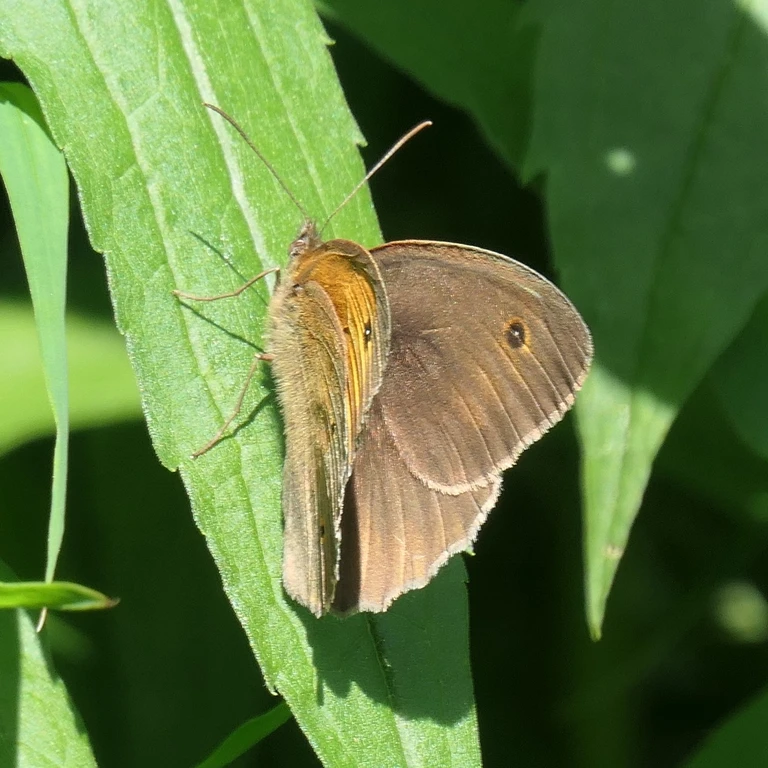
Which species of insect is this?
Maniola jurtina
